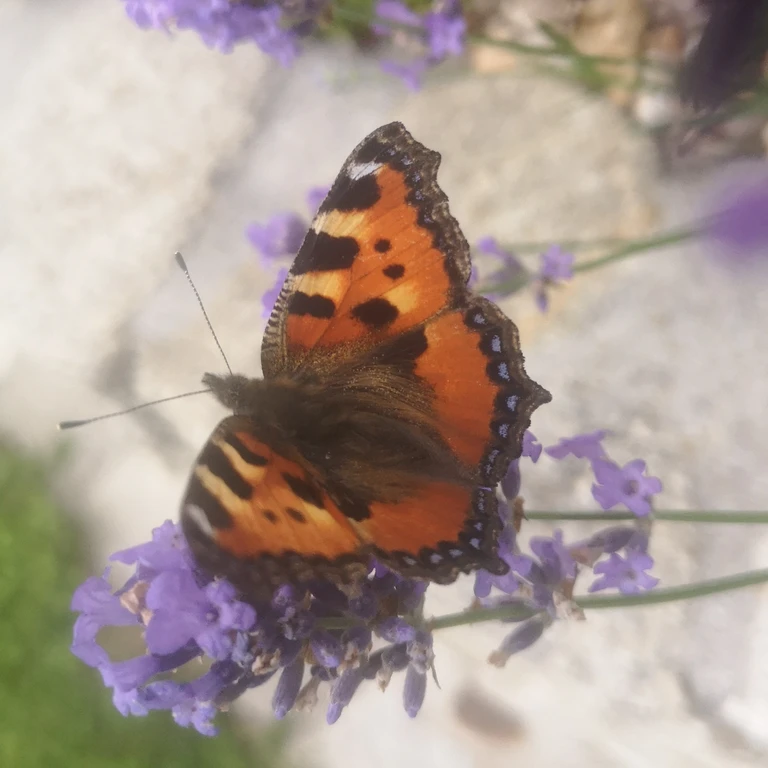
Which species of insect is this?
Aglais urticae
